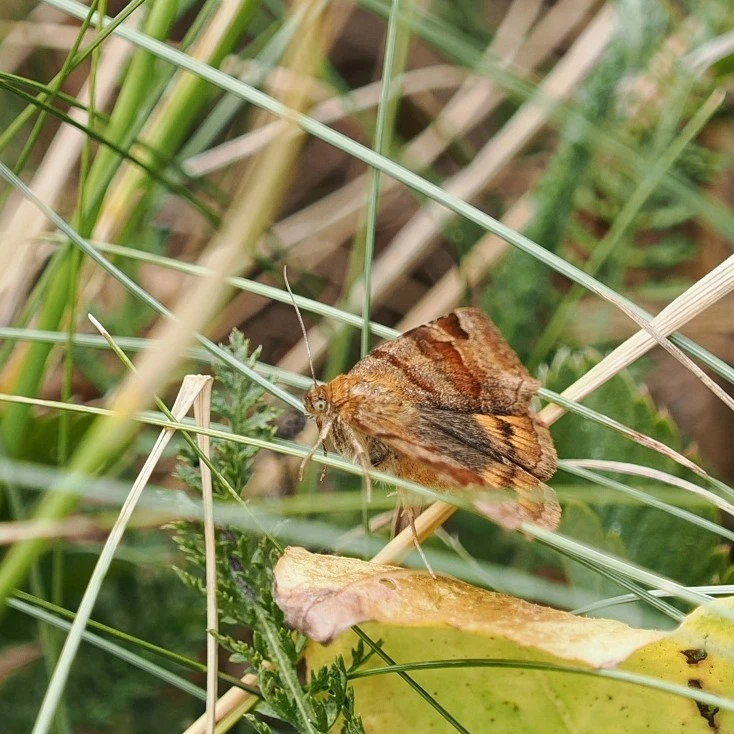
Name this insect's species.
Euclidia glyphica
